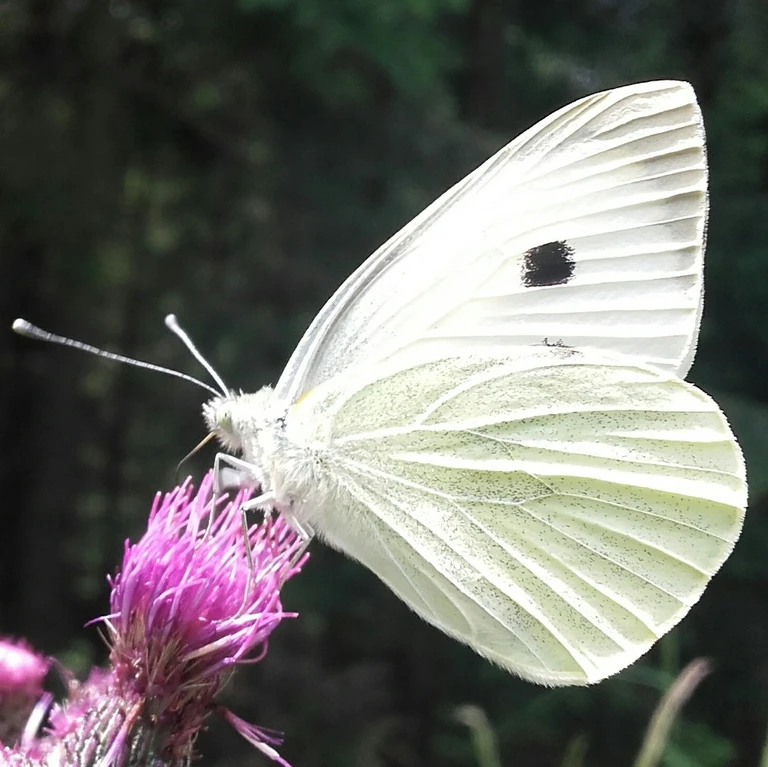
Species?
Pieris brassicae
